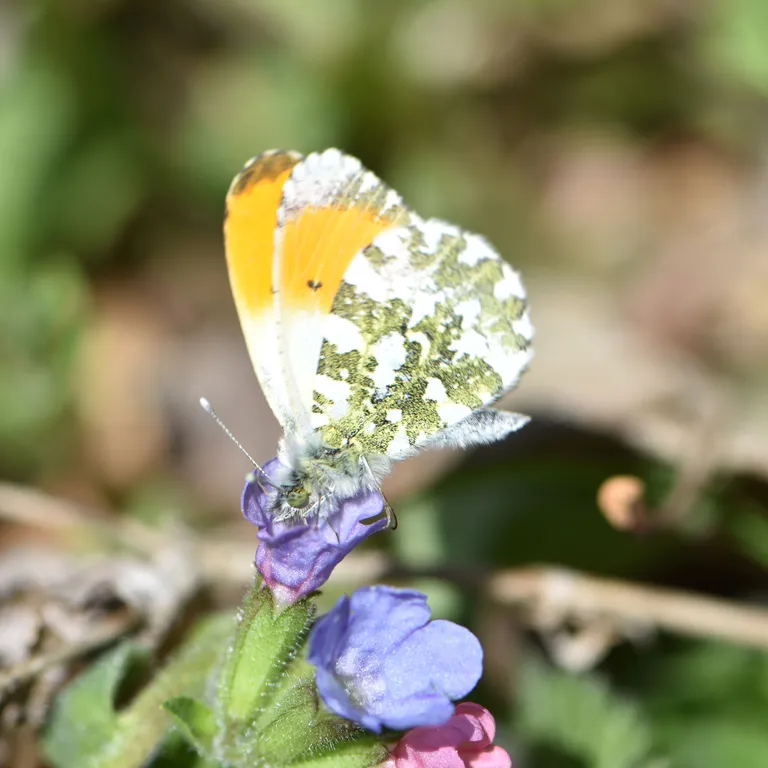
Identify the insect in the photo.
Anthocharis cardamines
